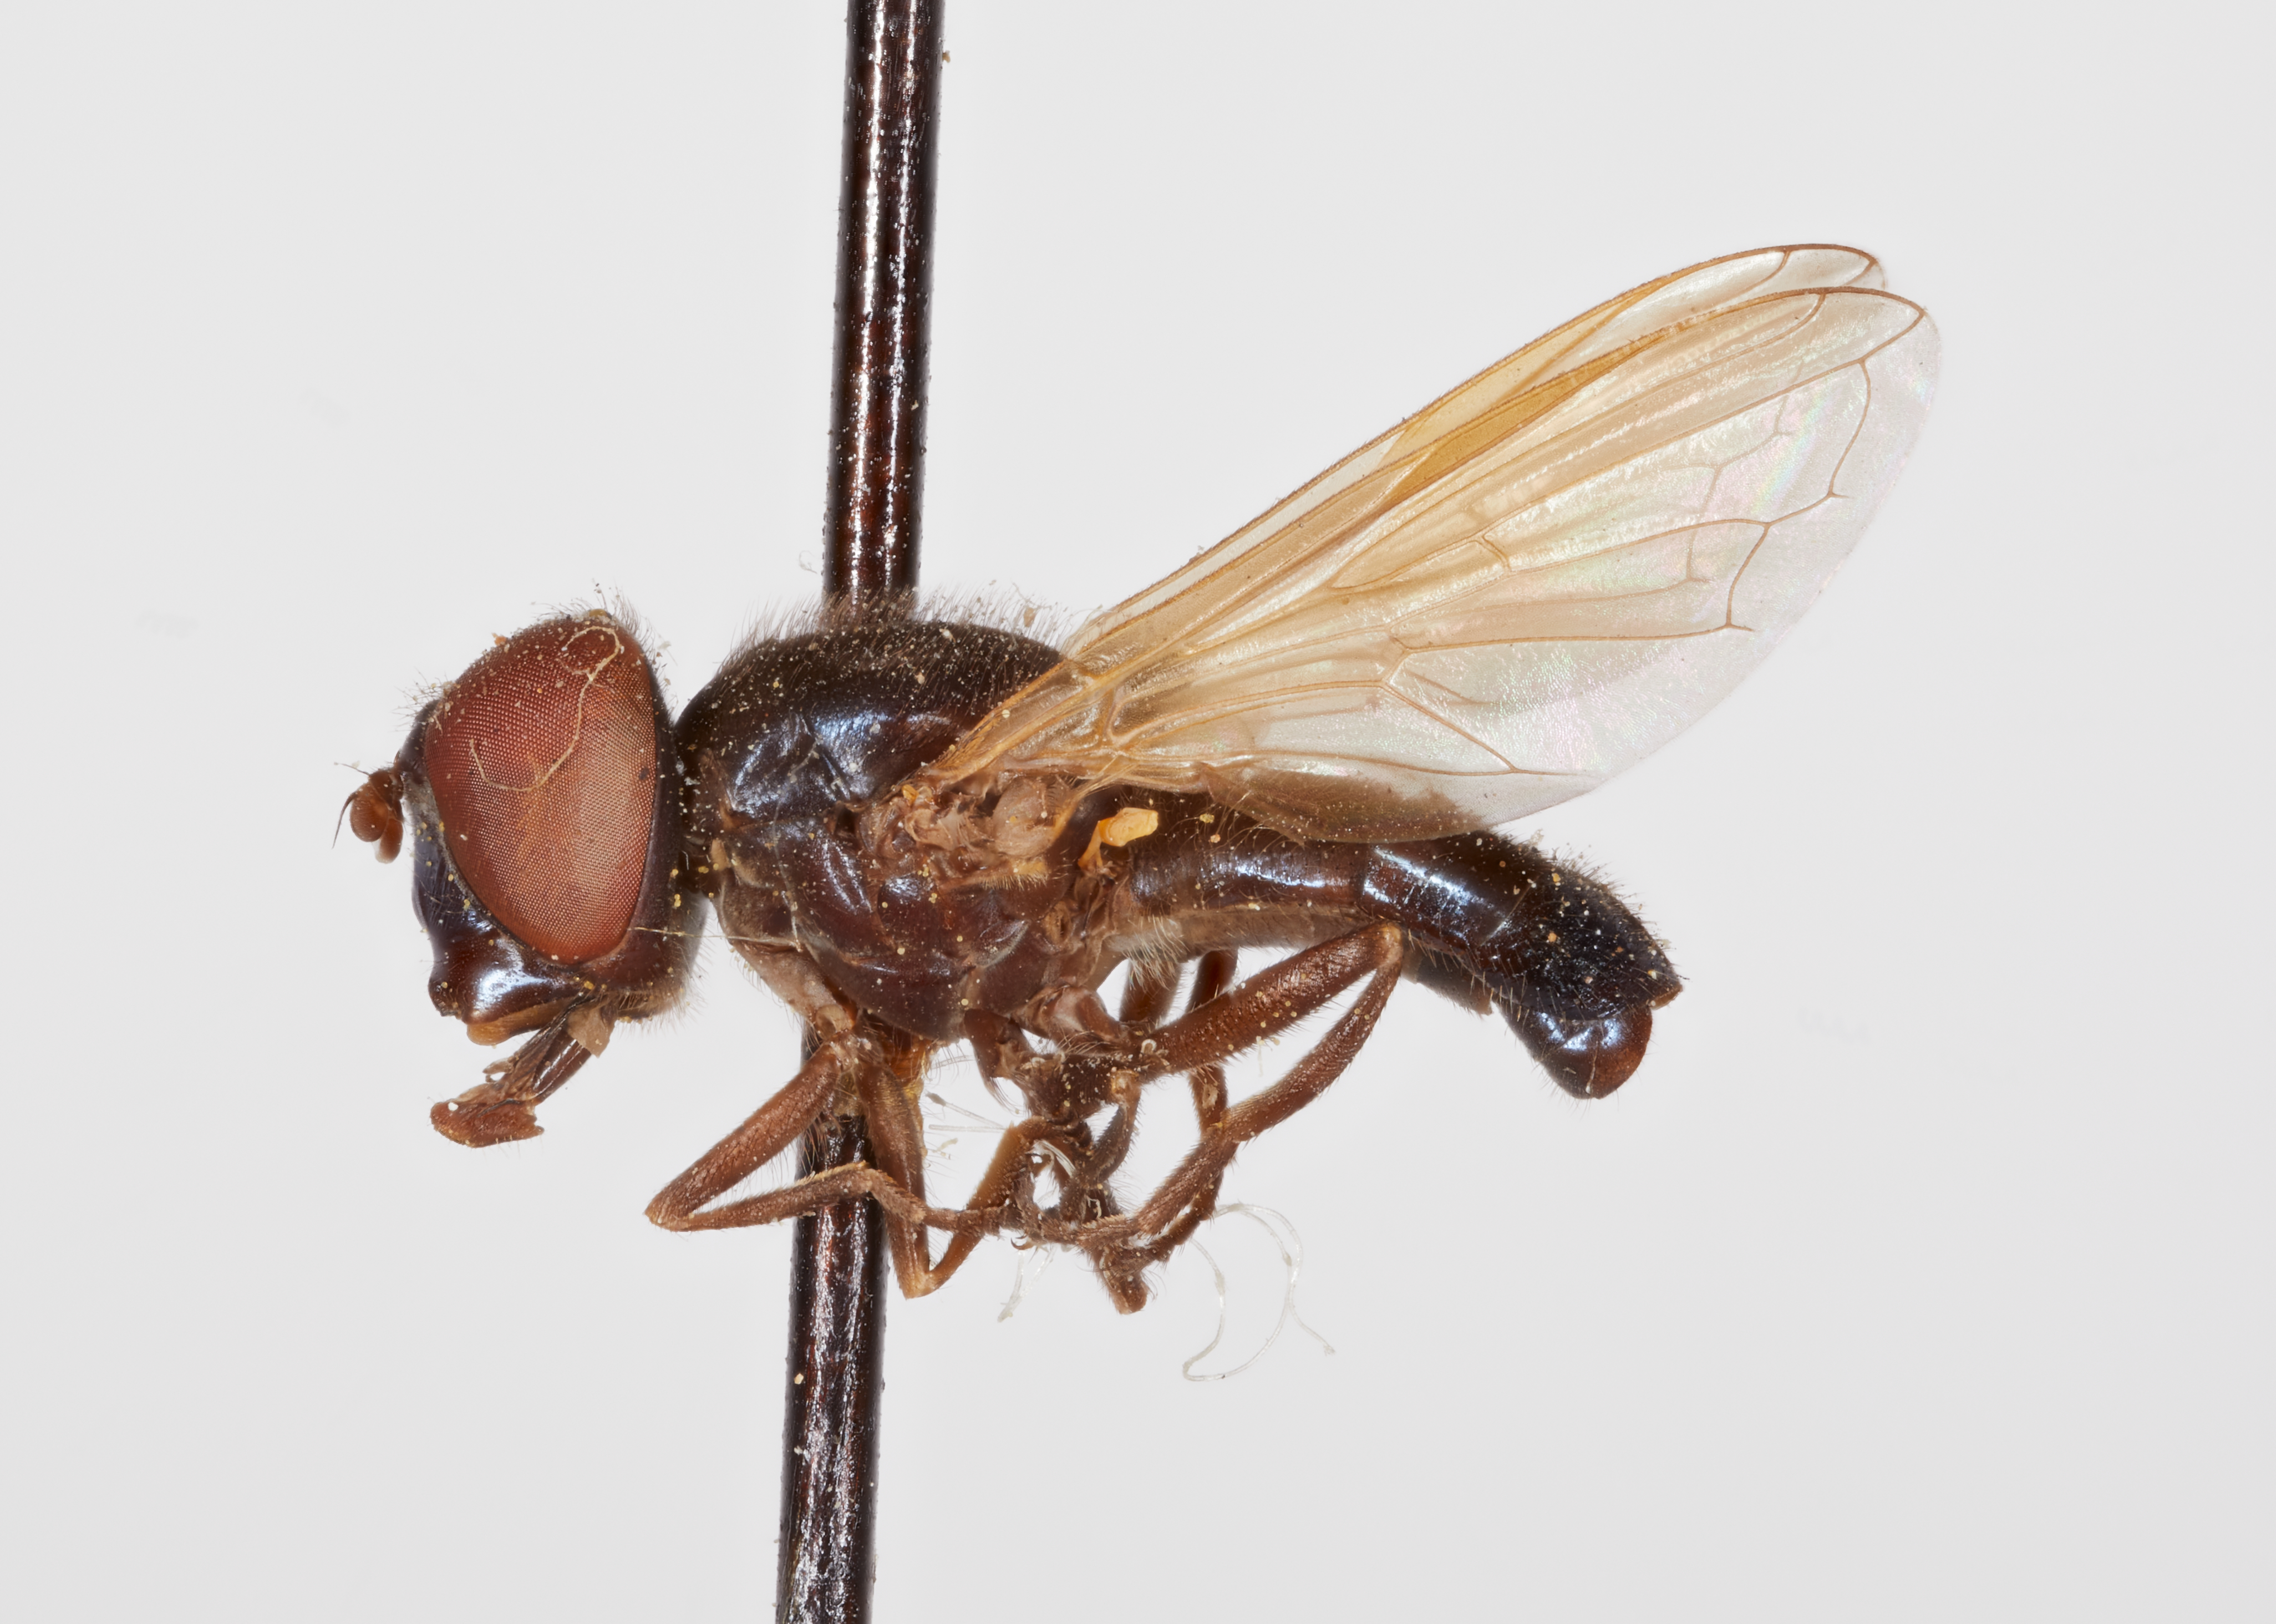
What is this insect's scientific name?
Chrysogaster ithaca
